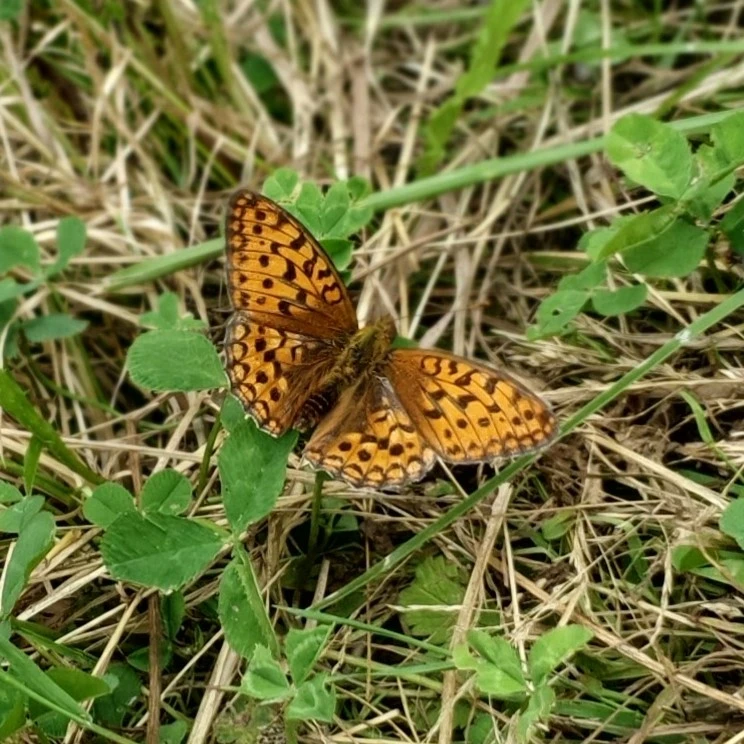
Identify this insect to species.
Fabriciana adippe
